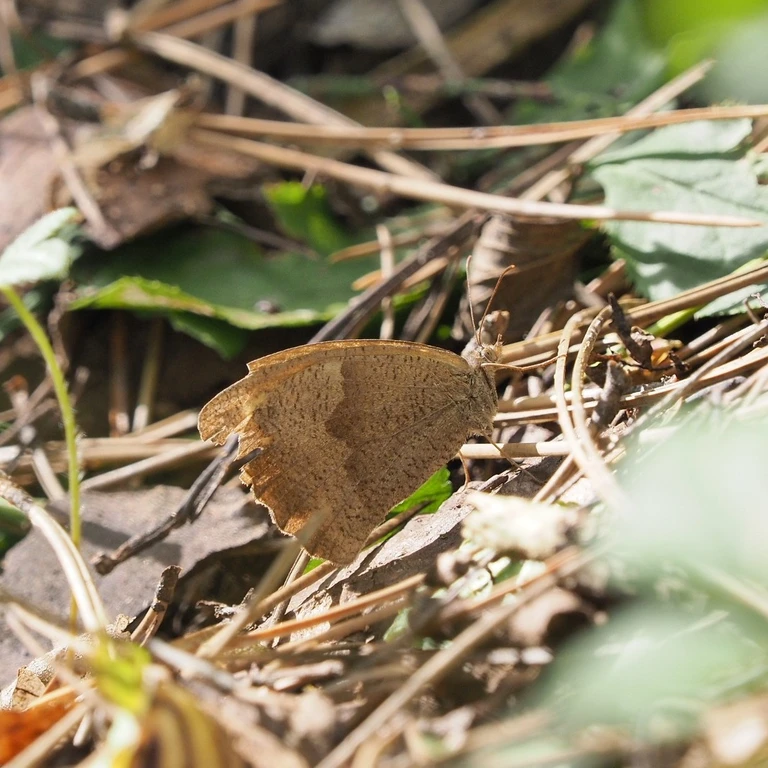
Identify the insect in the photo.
Maniola jurtina
